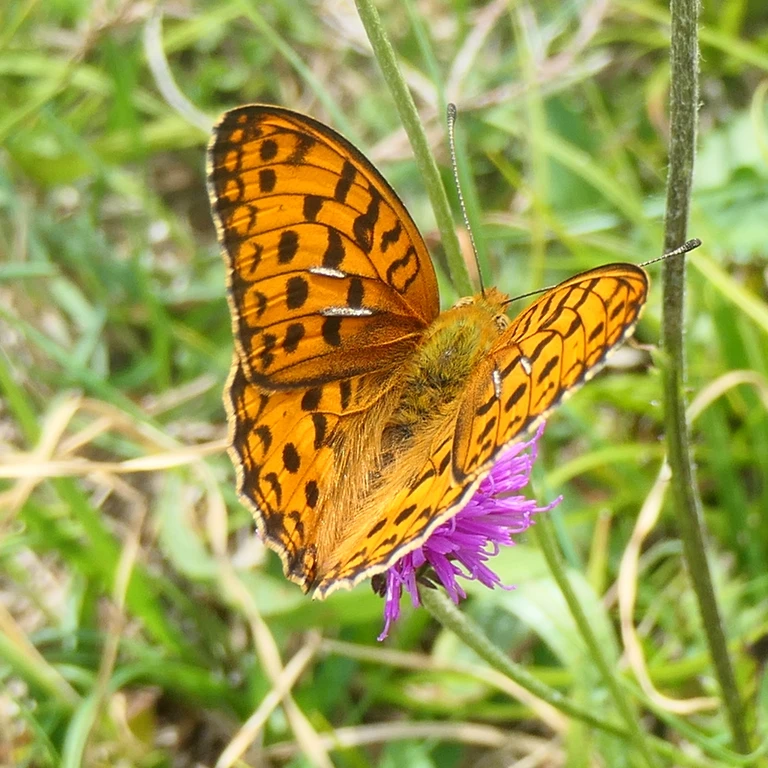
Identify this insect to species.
Fabriciana adippe
